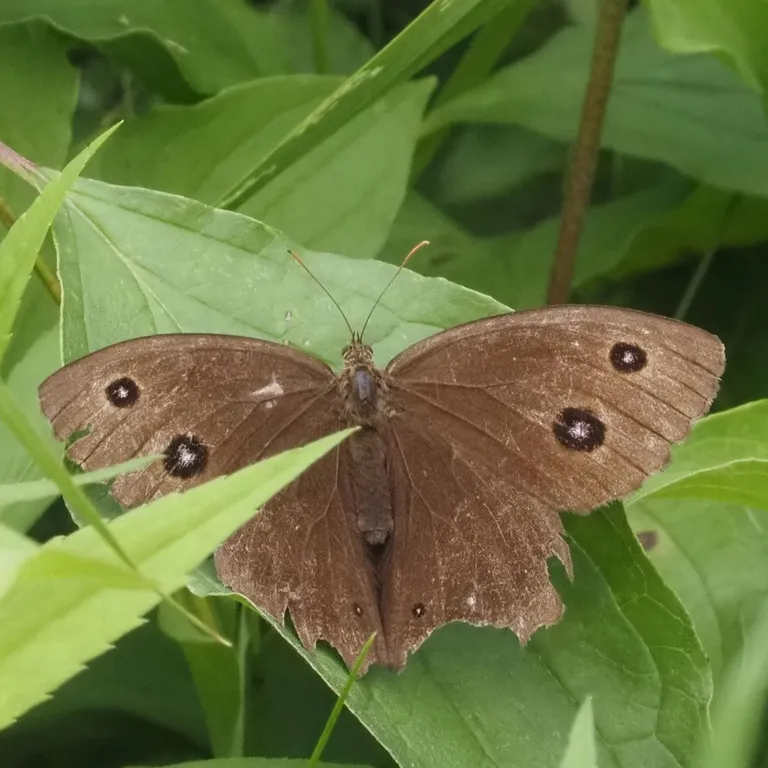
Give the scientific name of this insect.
Minois dryas
